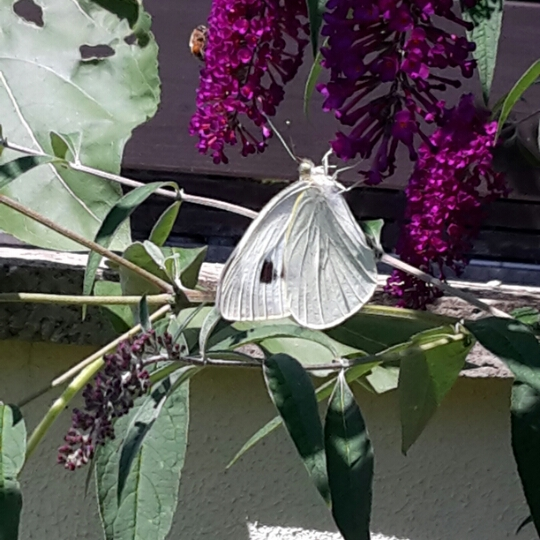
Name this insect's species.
Pieris brassicae
